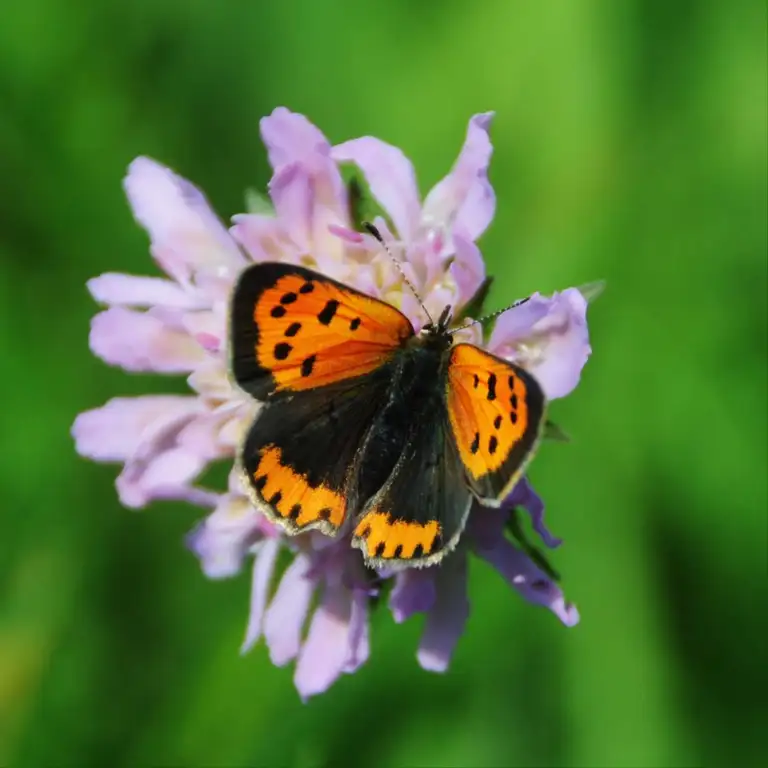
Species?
Lycaena phlaeas
